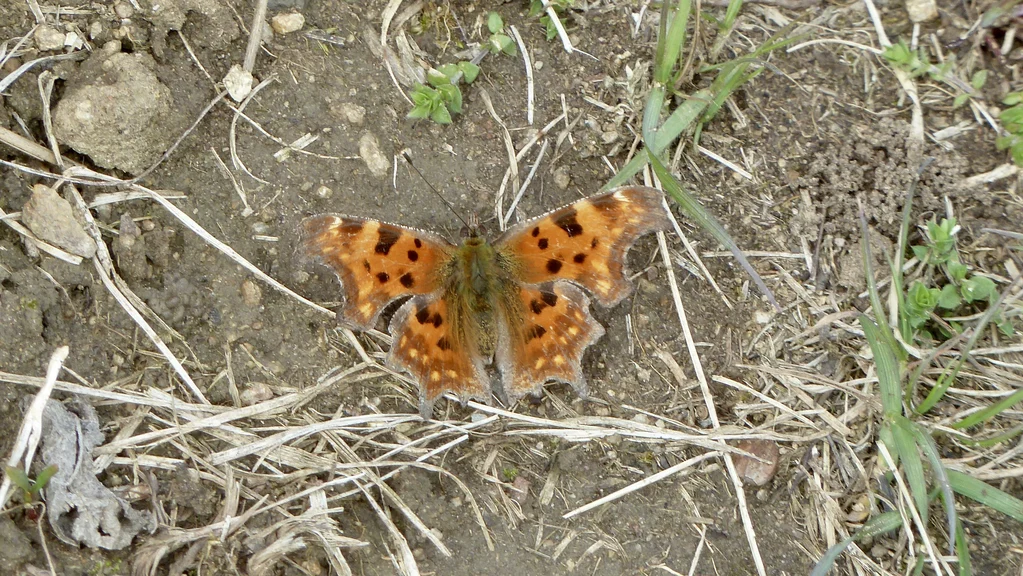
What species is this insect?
Polygonia c-album
